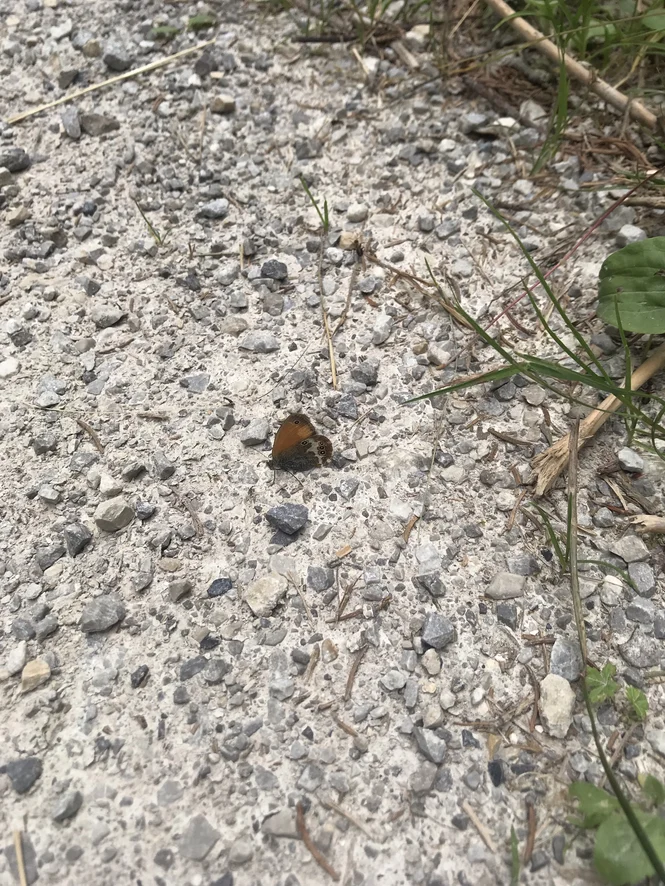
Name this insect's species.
Coenonympha arcania
